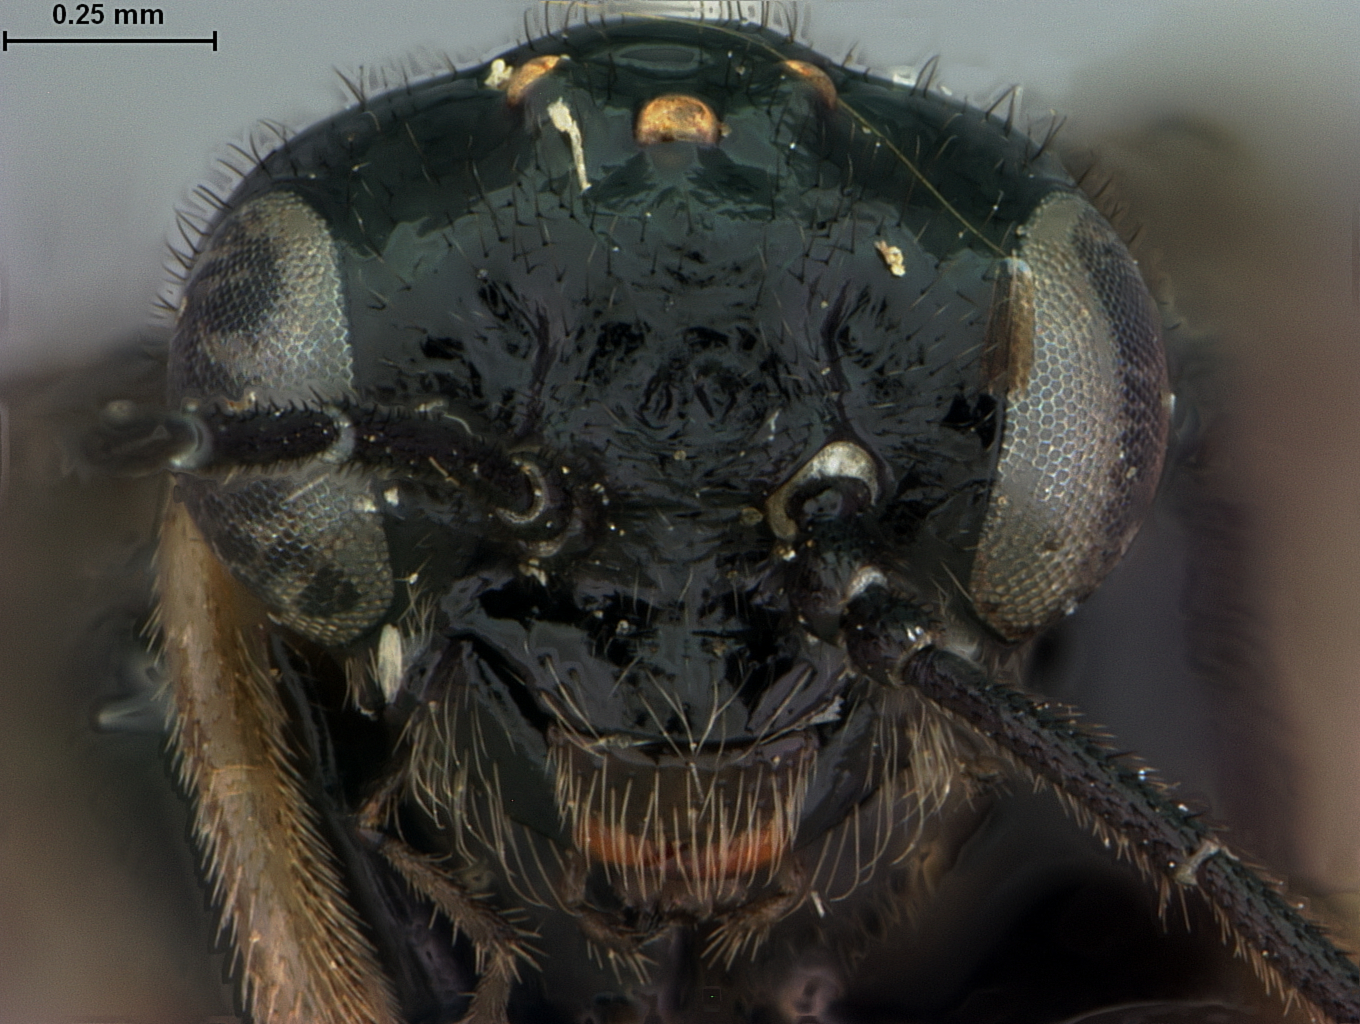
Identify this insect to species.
Notofenusa flinti
